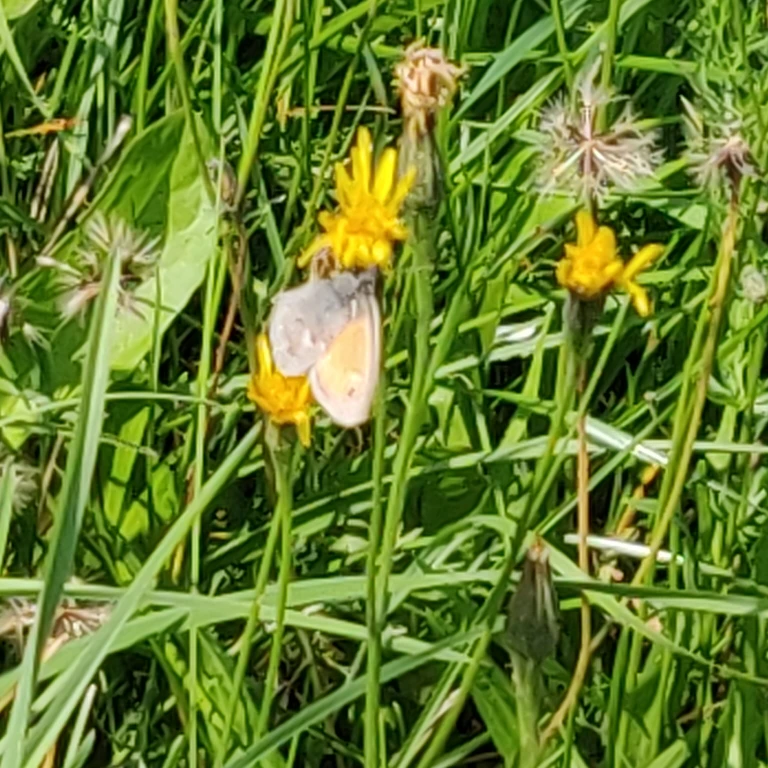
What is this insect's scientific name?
Coenonympha pamphilus
